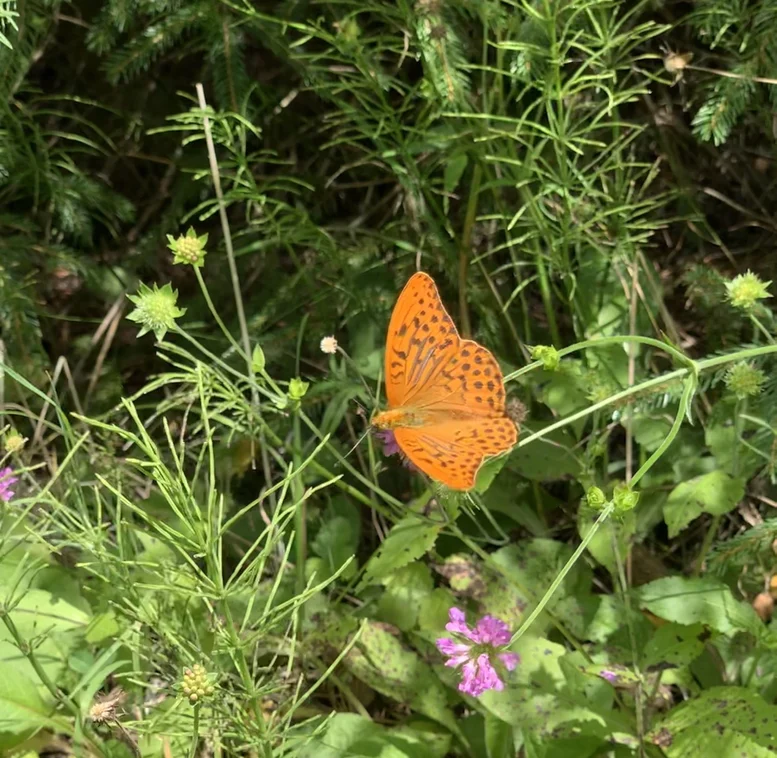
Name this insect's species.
Argynnis paphia
